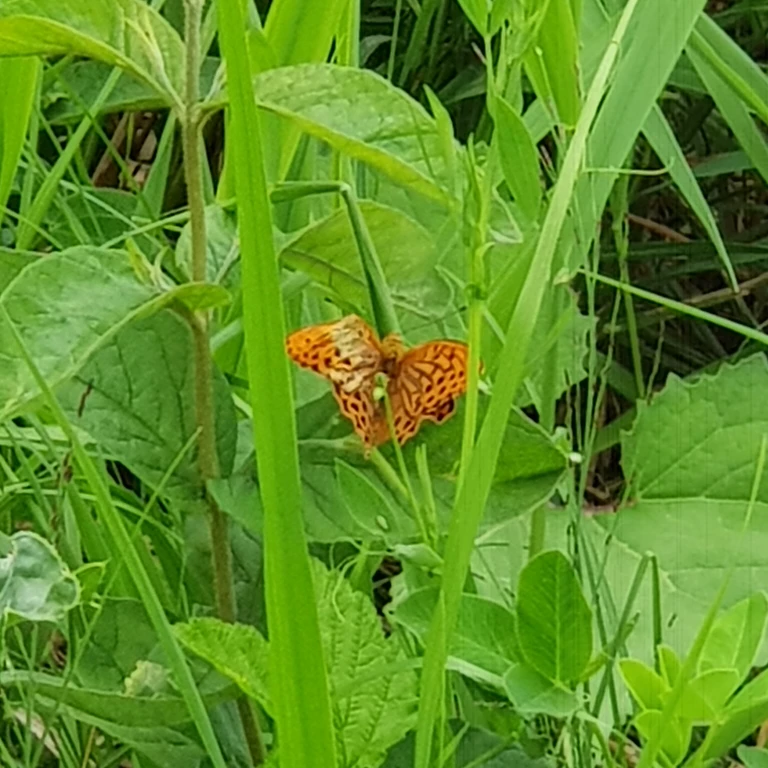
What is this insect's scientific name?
Argynnis paphia
